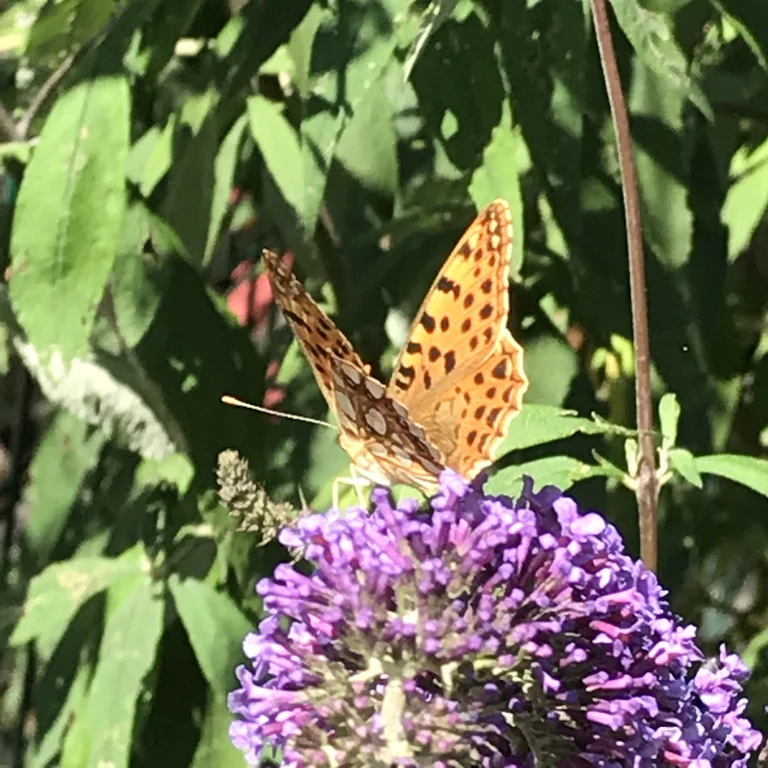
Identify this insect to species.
Issoria lathonia
